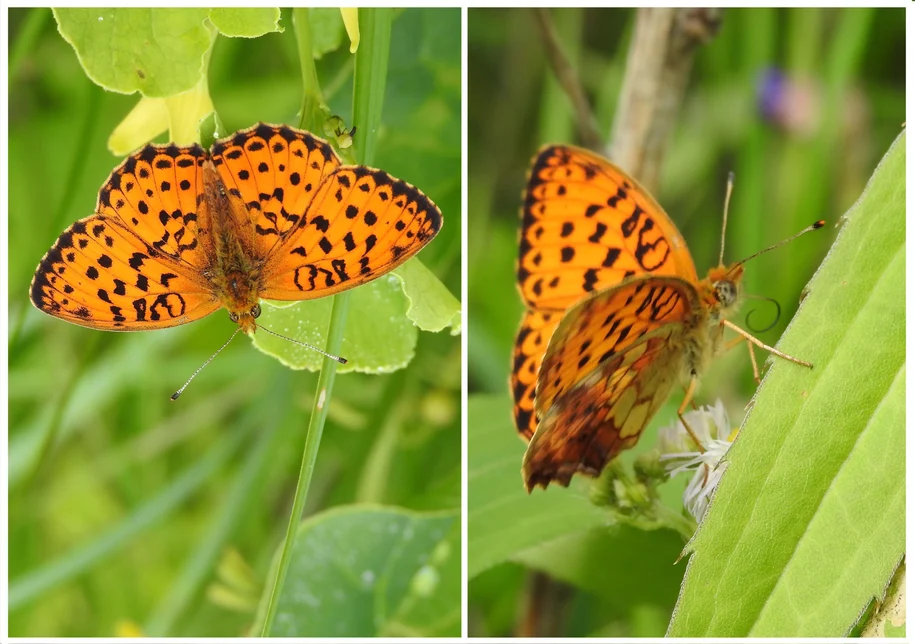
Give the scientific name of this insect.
Brenthis daphne
